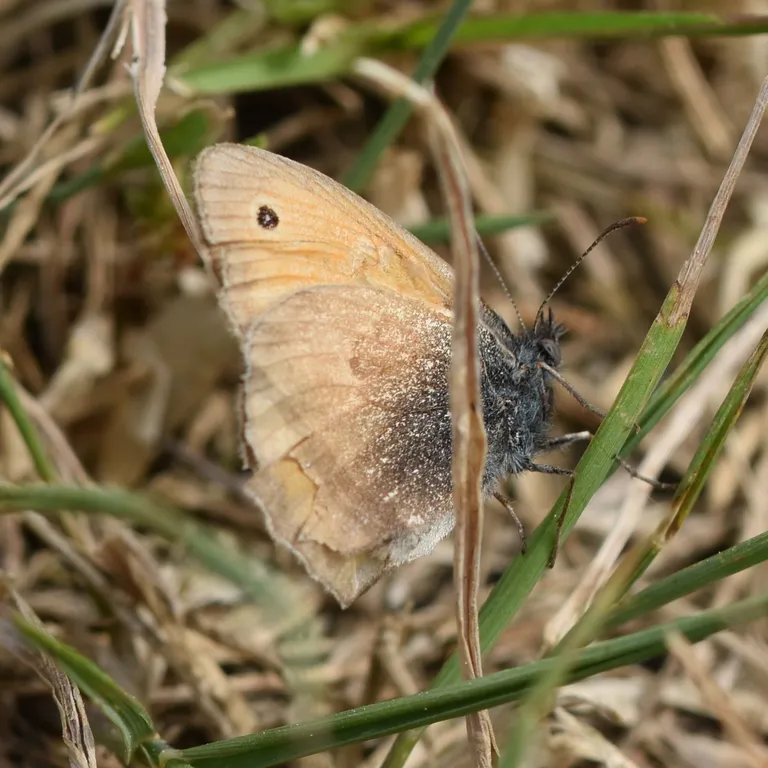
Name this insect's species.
Coenonympha pamphilus
